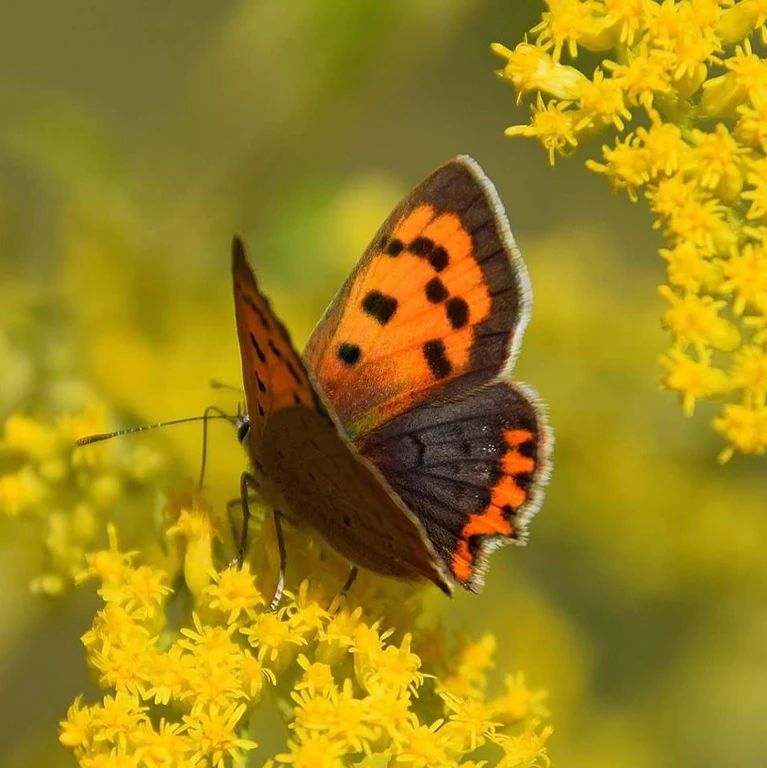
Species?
Lycaena phlaeas
